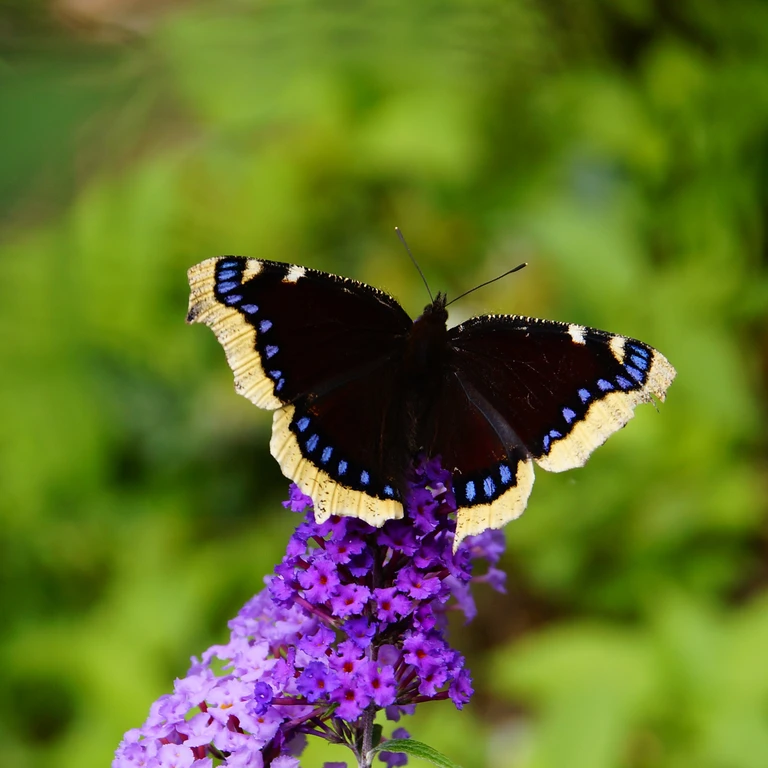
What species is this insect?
Nymphalis antiopa
